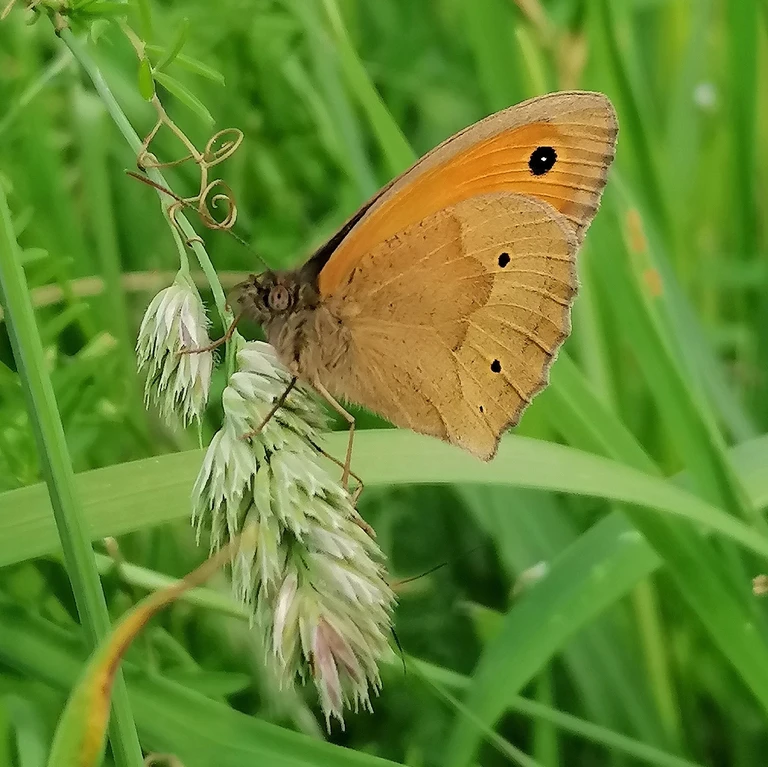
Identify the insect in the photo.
Maniola jurtina
